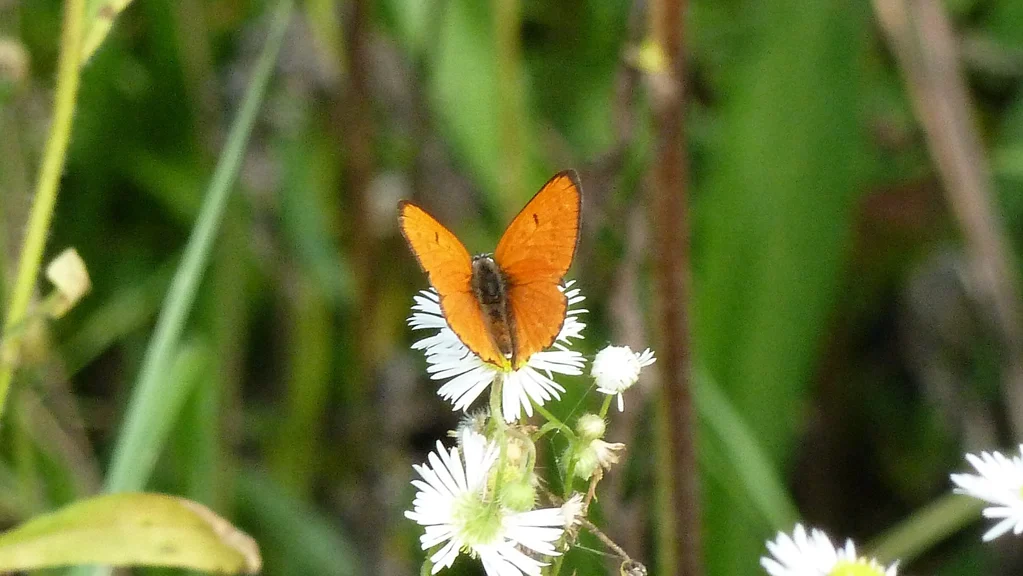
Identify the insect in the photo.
Lycaena dispar
